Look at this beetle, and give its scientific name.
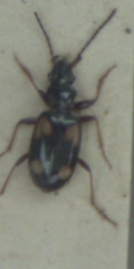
Bembidion illigeri
